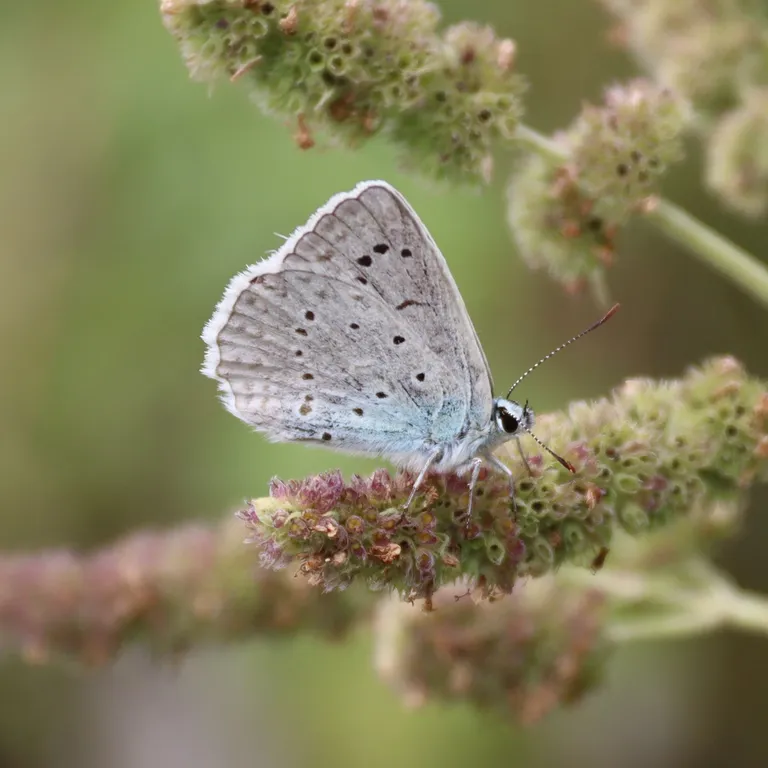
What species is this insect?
Polyommatus daphnis
